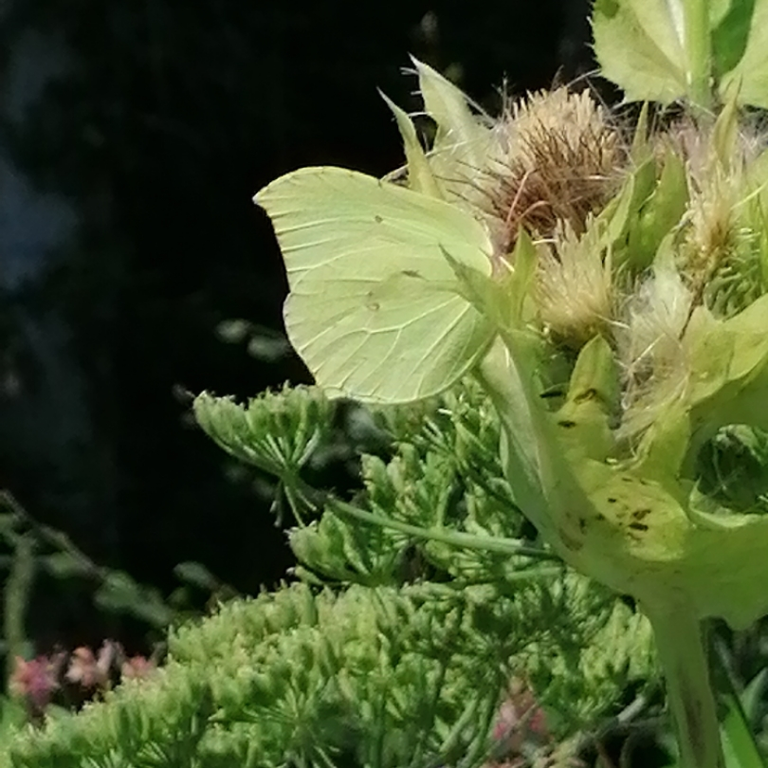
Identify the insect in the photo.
Gonepteryx rhamni
